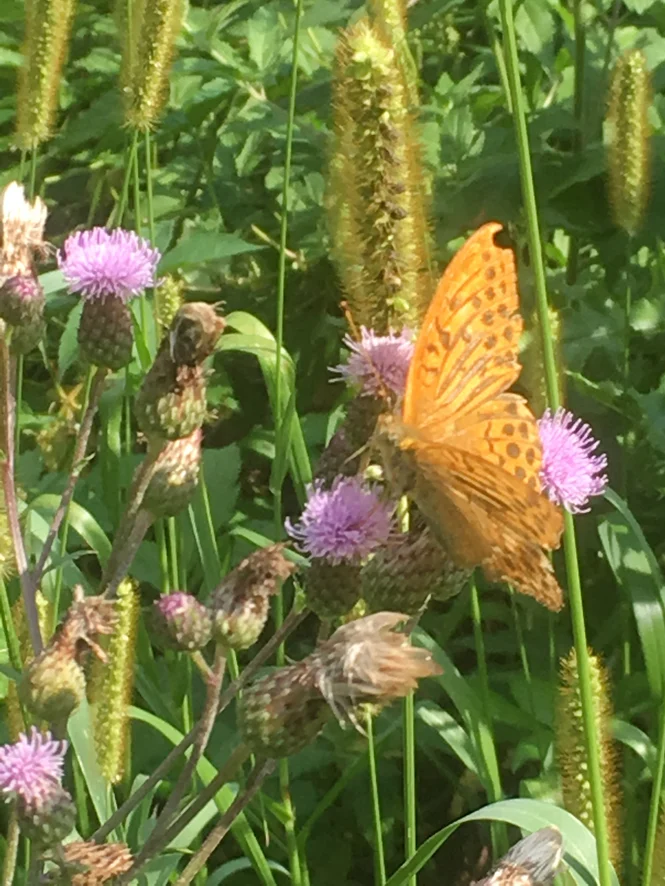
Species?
Argynnis paphia
